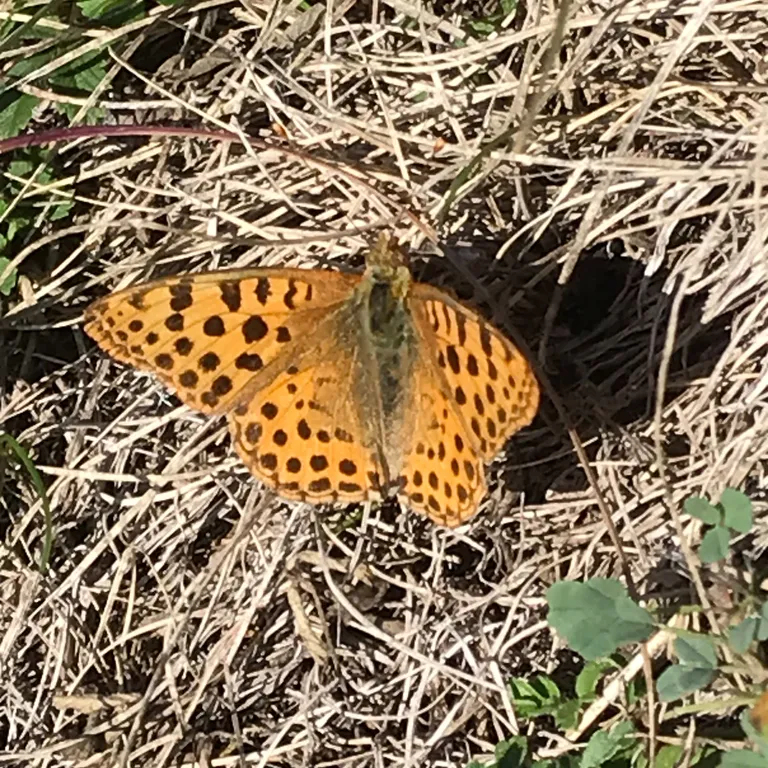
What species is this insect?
Issoria lathonia
